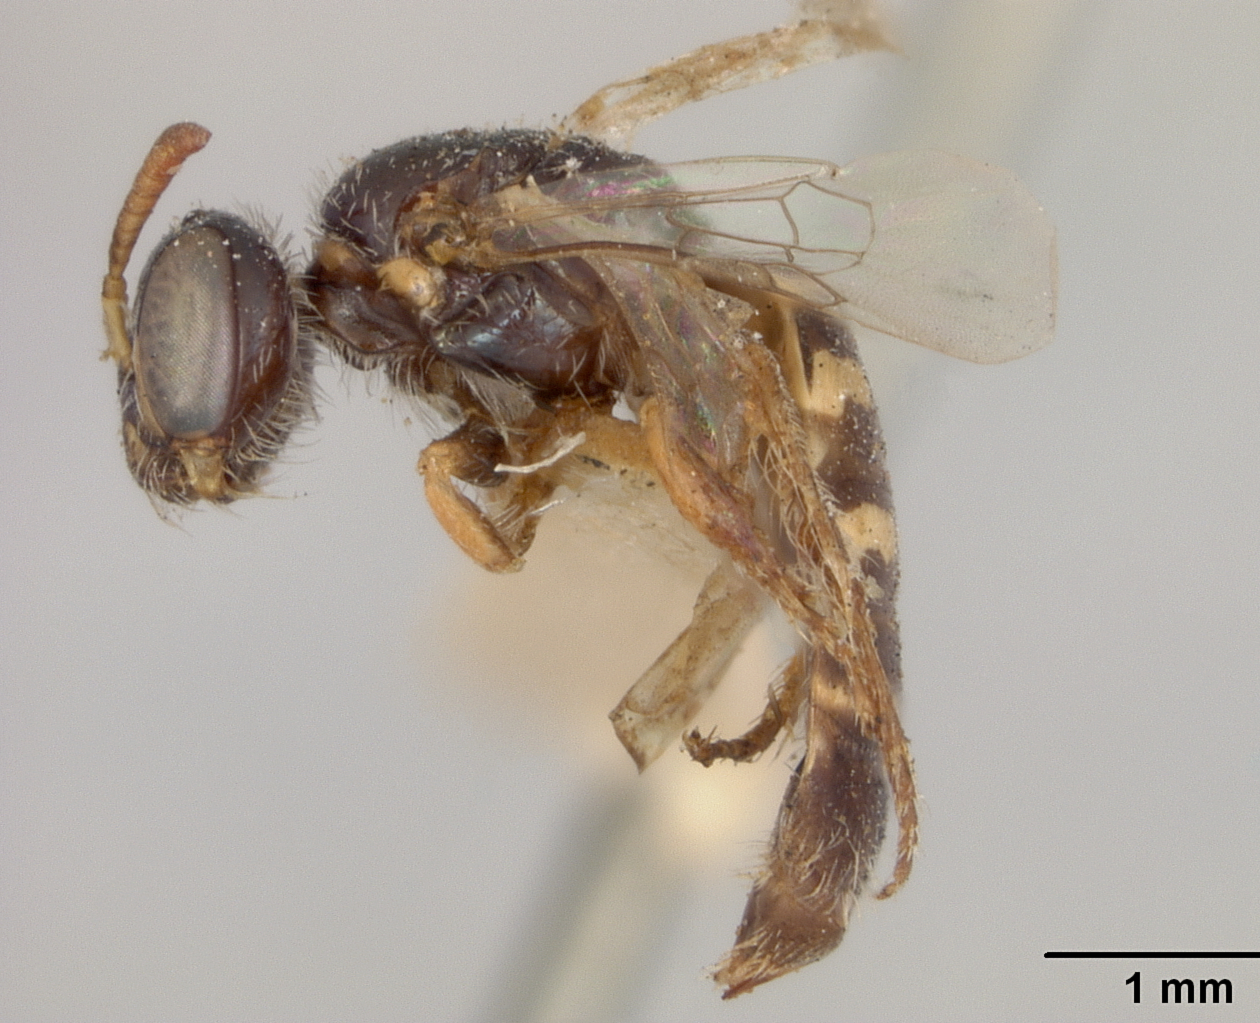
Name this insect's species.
Perdita polita
